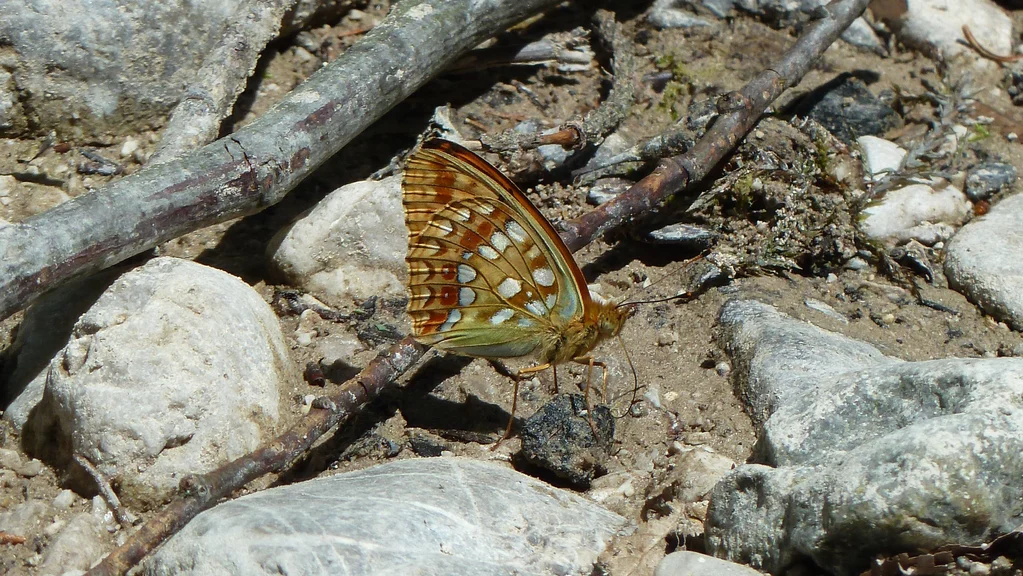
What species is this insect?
Fabriciana adippe
